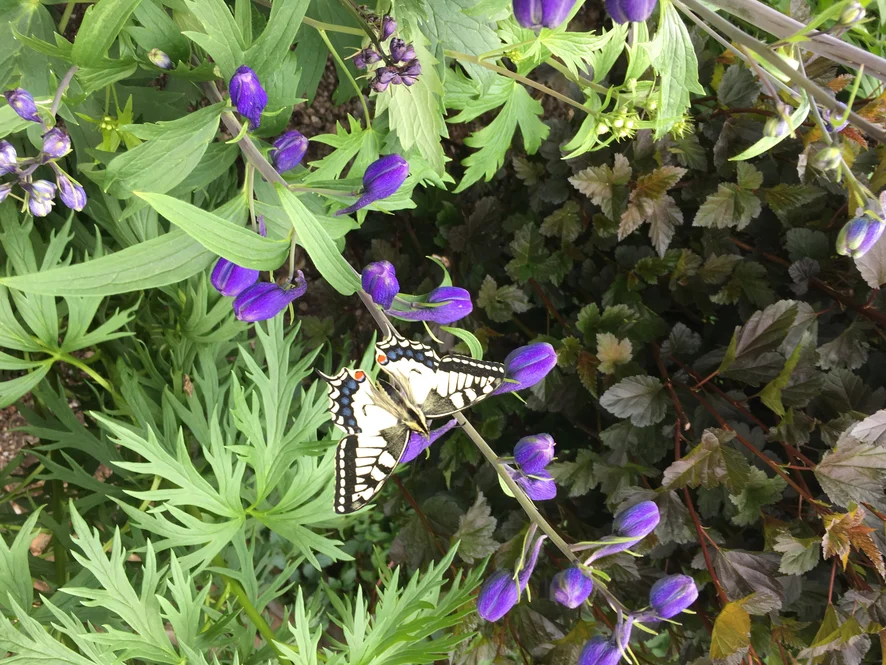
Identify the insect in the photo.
Papilio machaon
